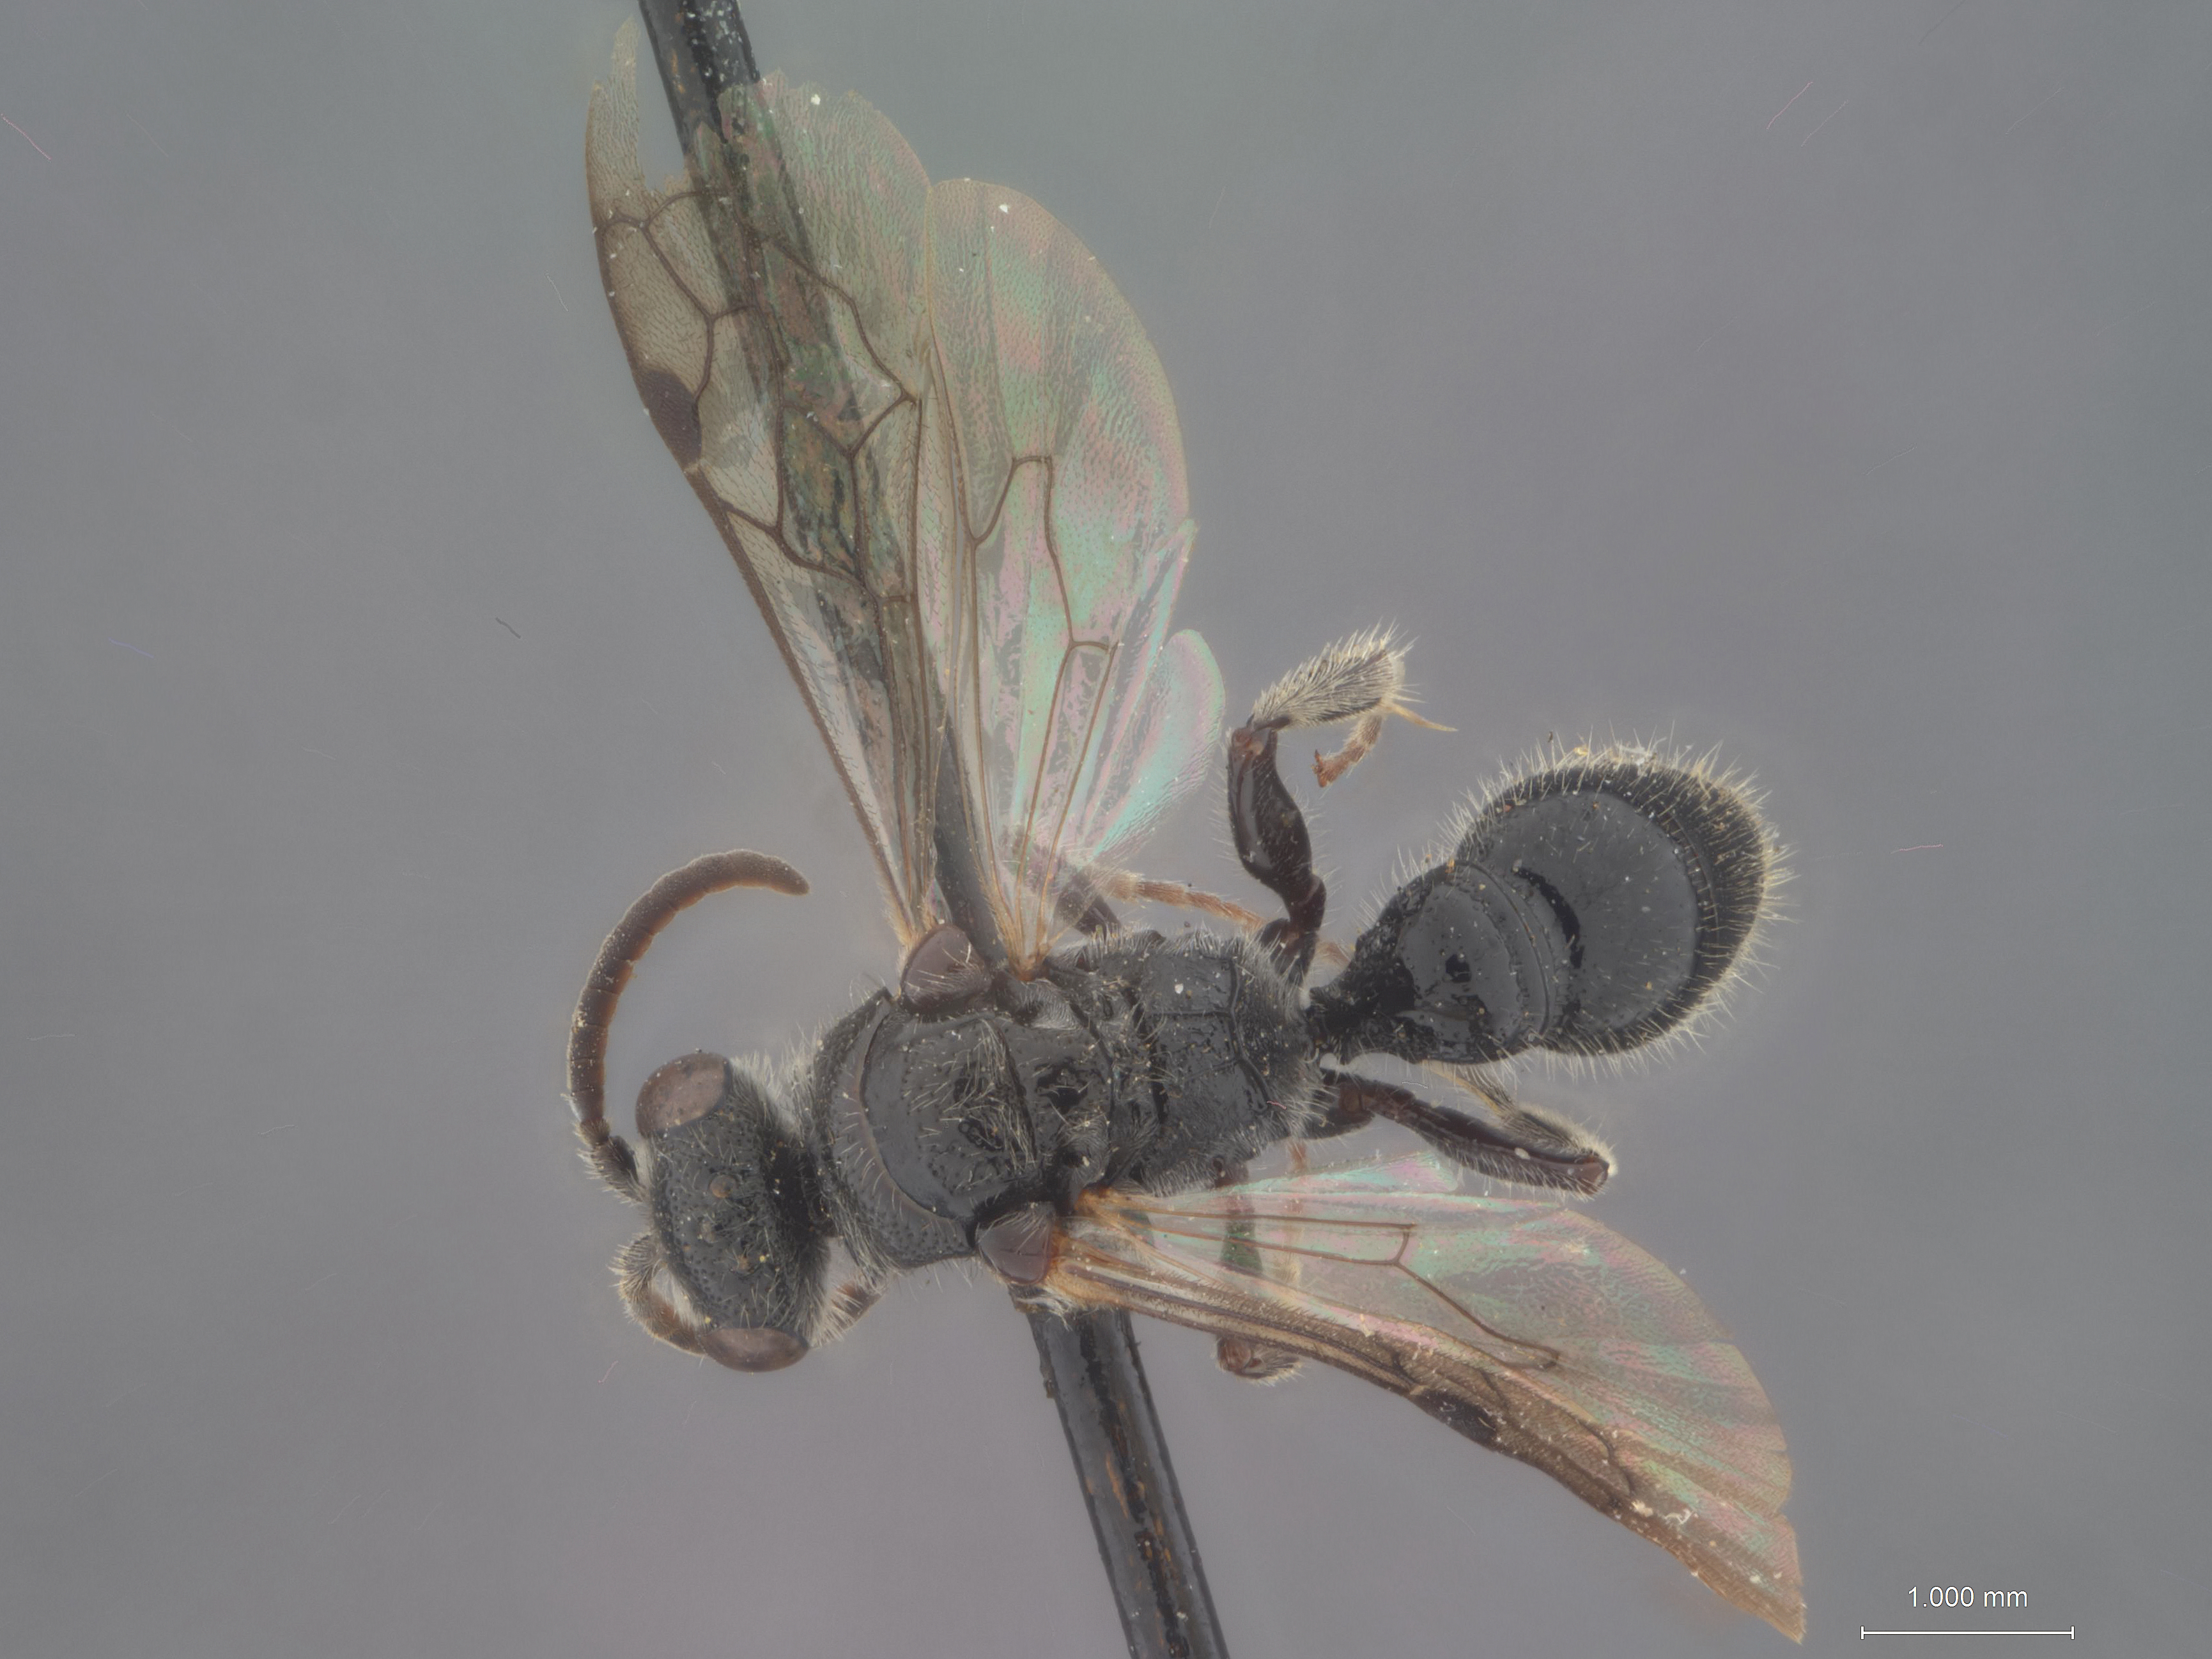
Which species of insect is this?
Tiphia boxi
